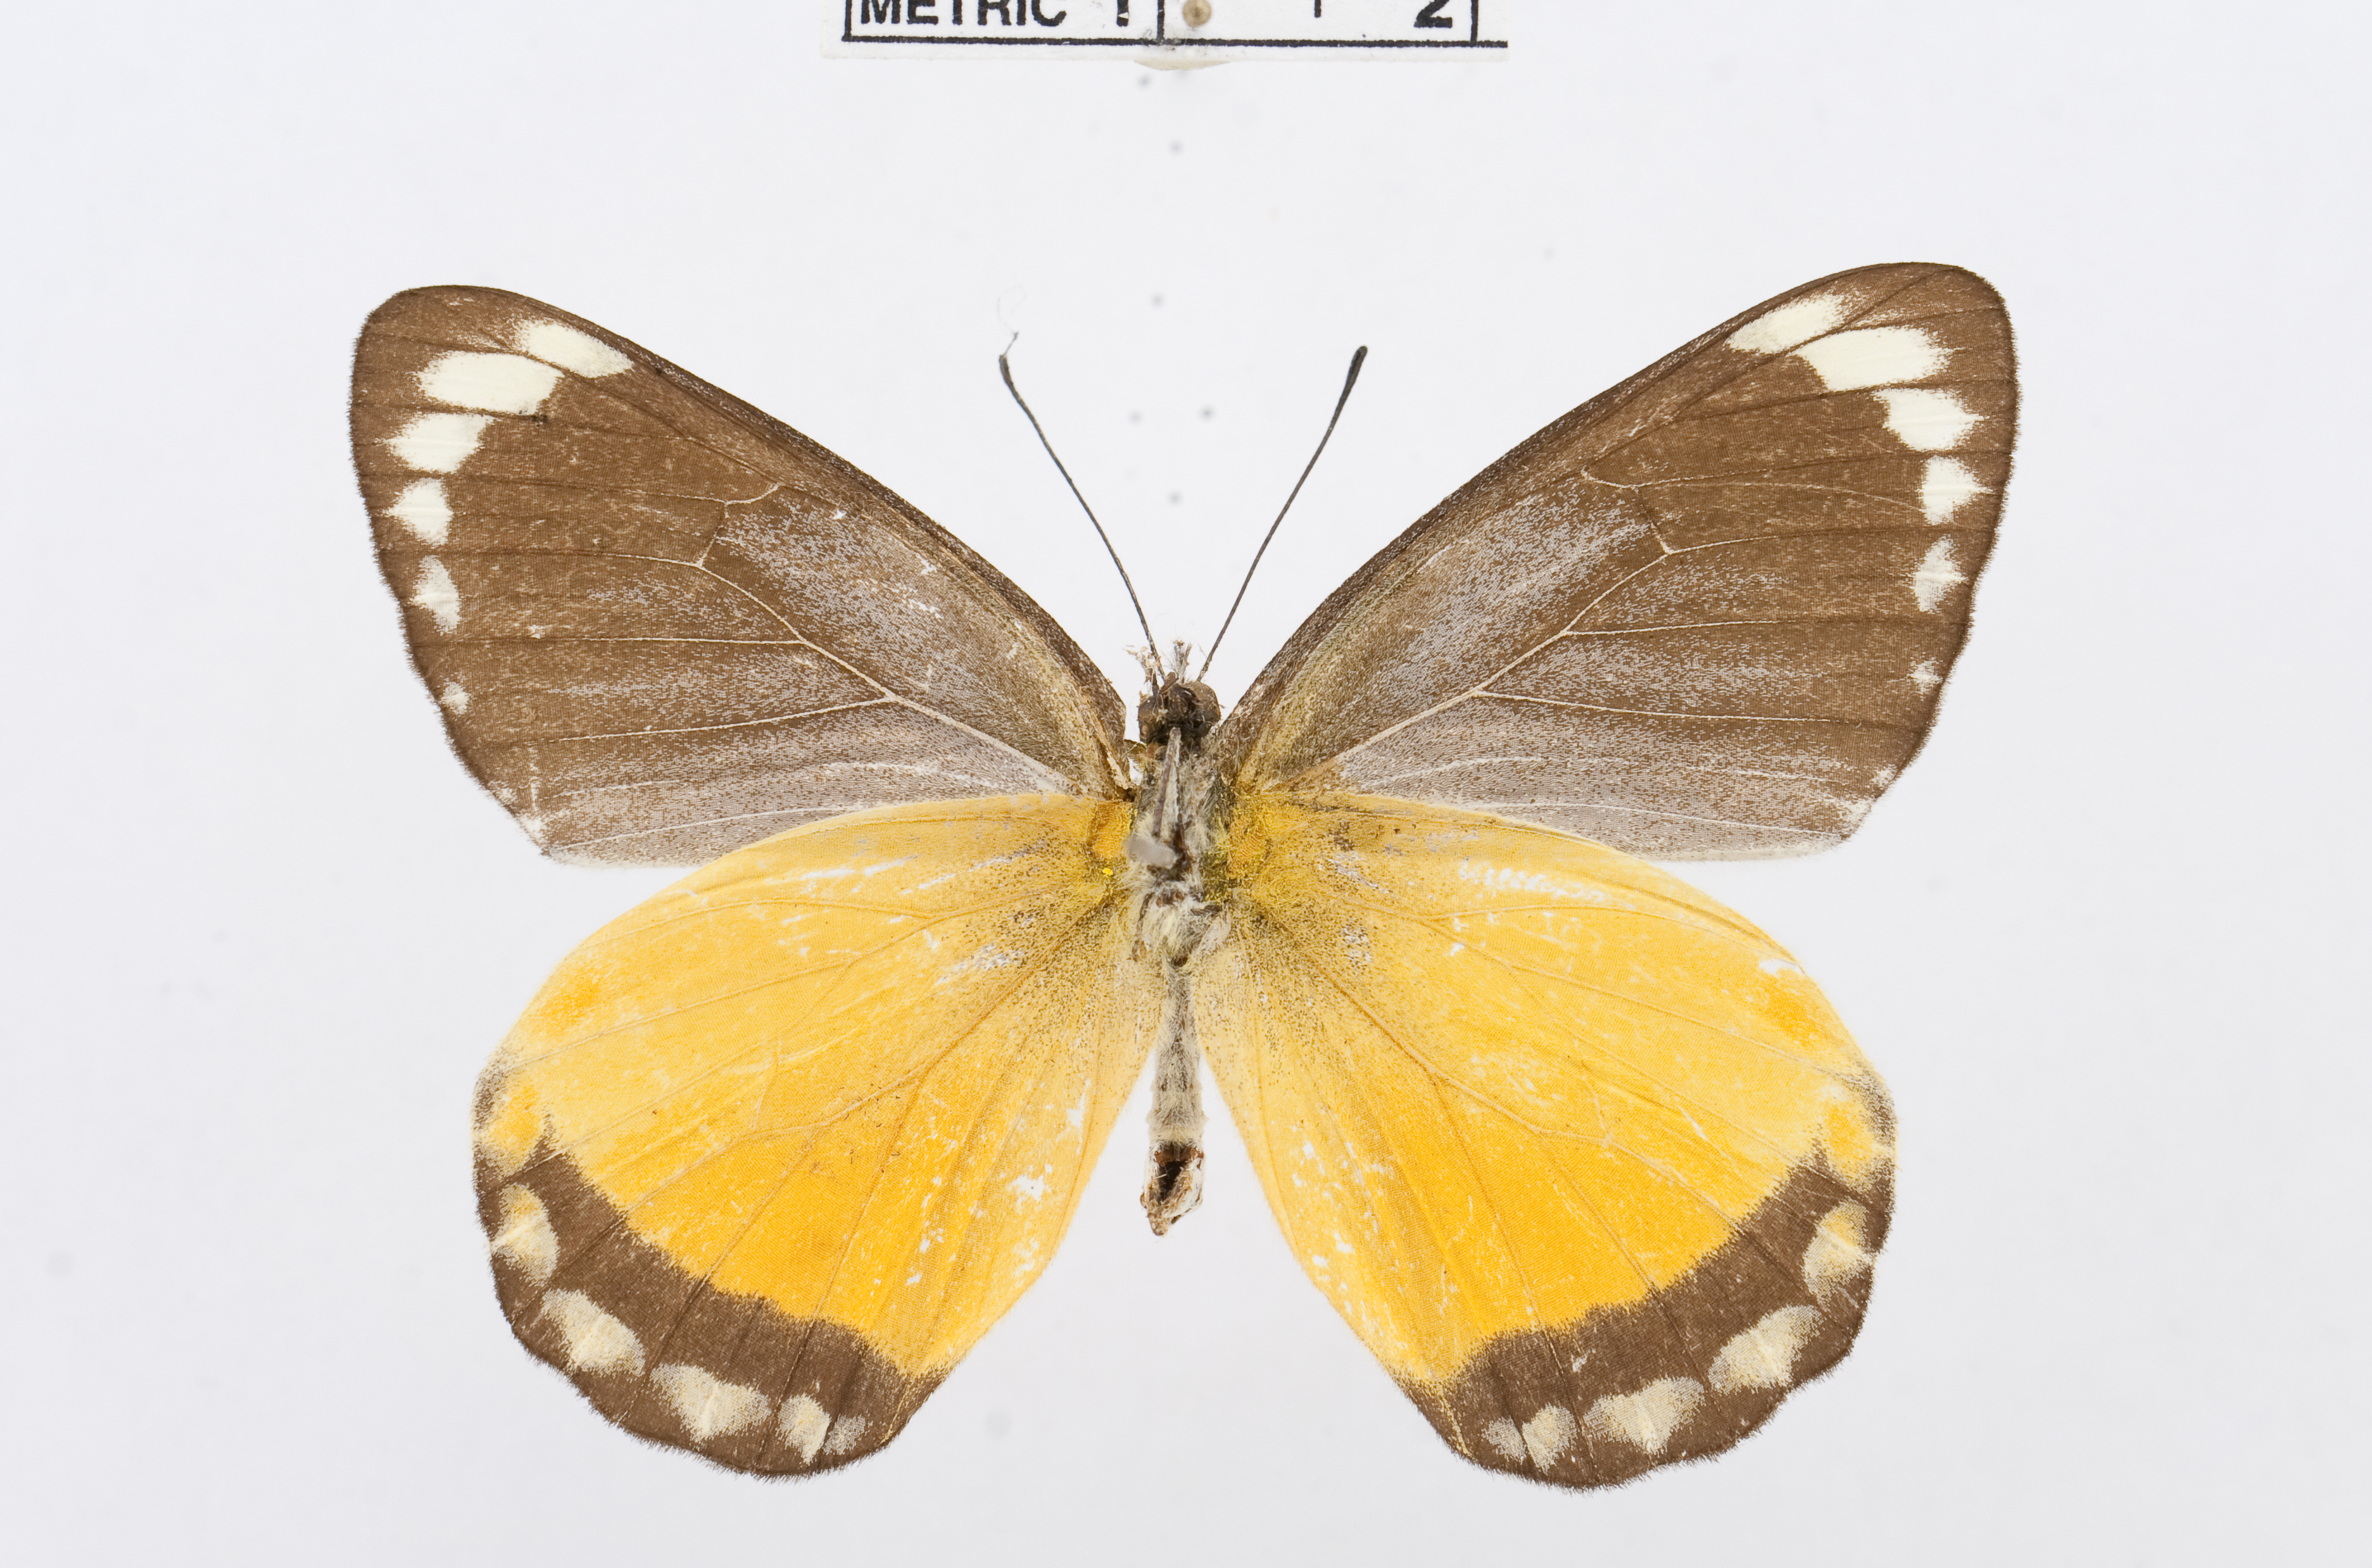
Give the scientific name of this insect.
Delias biaka
